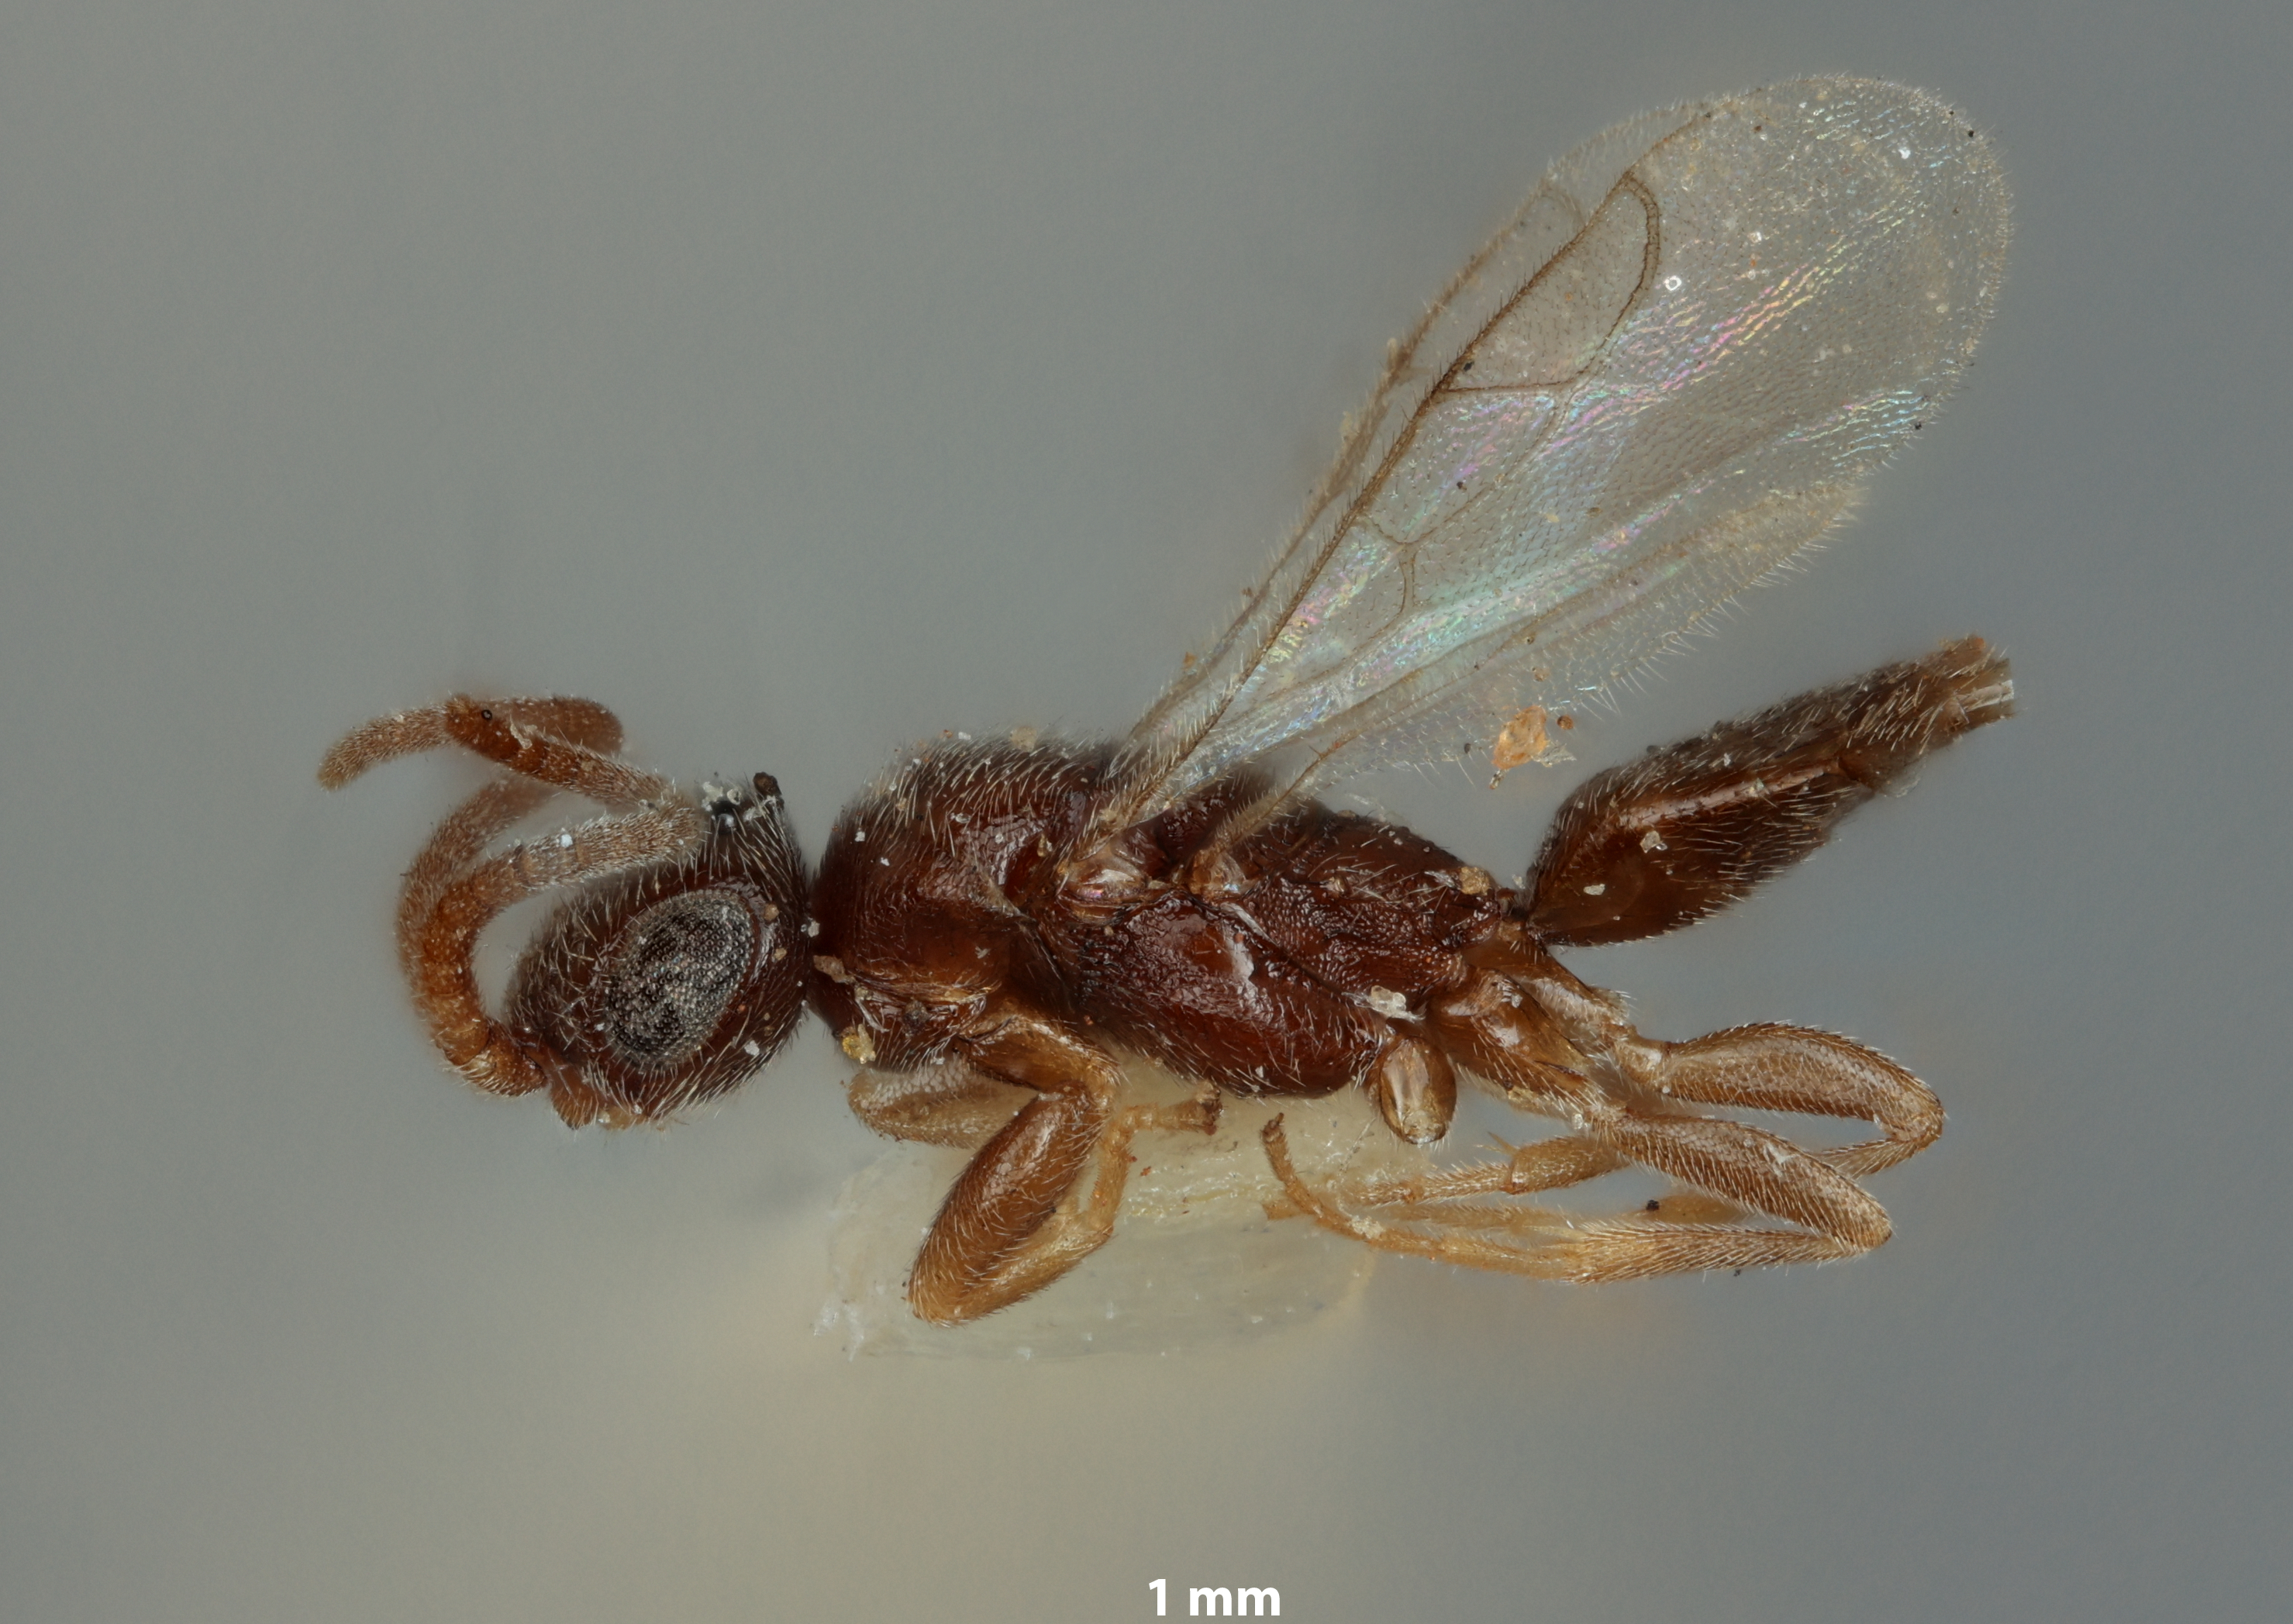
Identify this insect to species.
Probethylus schwarzi
